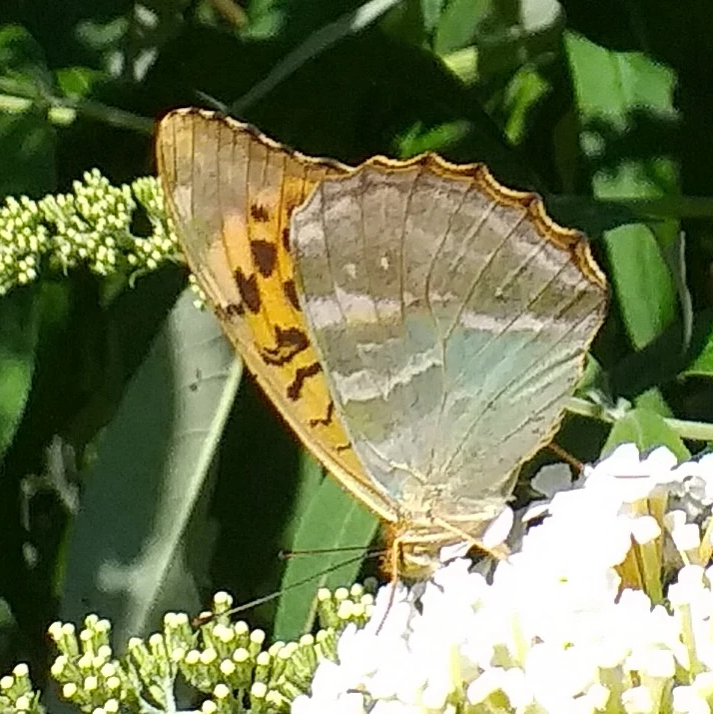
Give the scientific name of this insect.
Argynnis paphia
